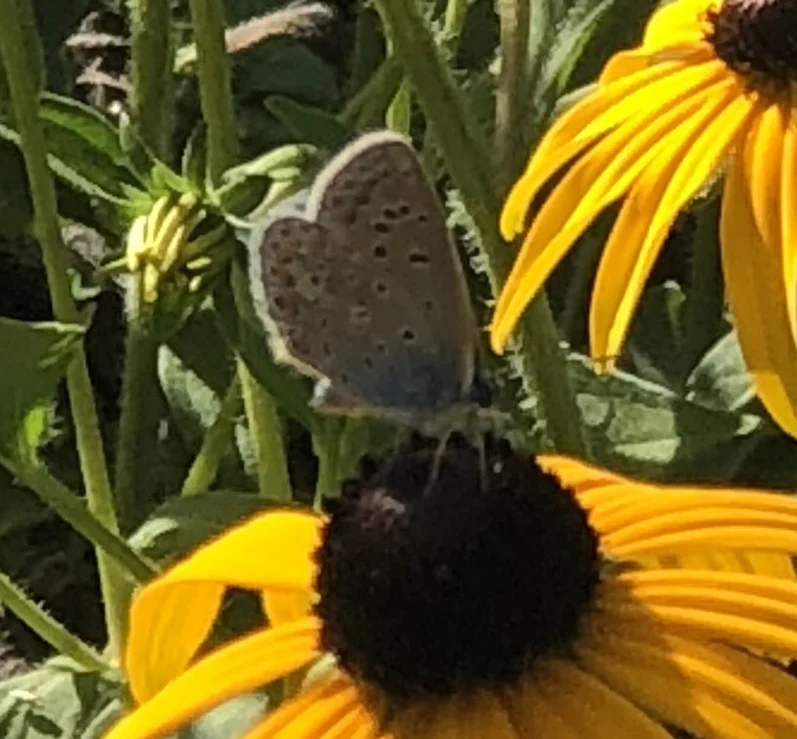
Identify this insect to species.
Polyommatus icarus
